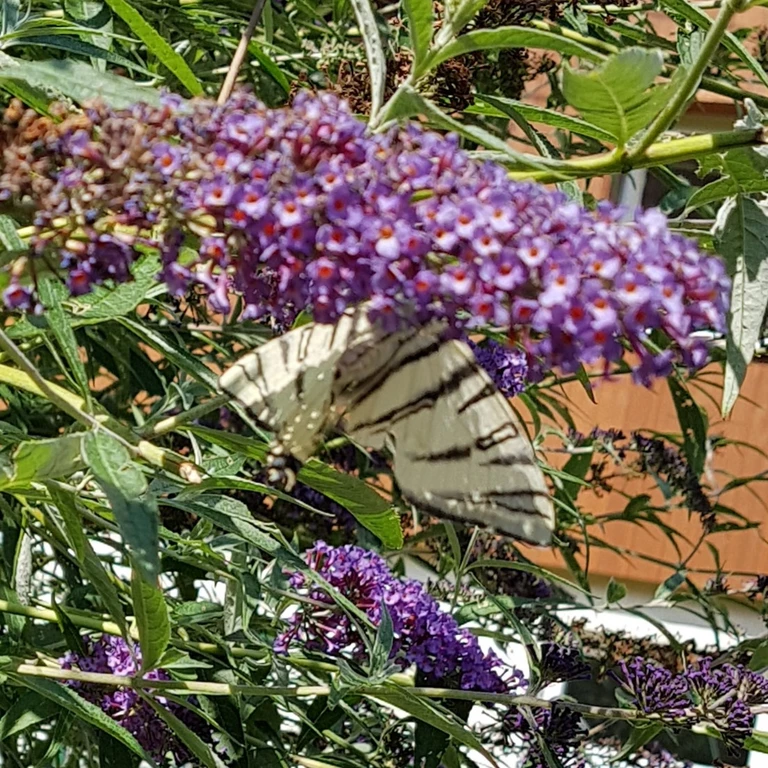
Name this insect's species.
Iphiclides podalirius
